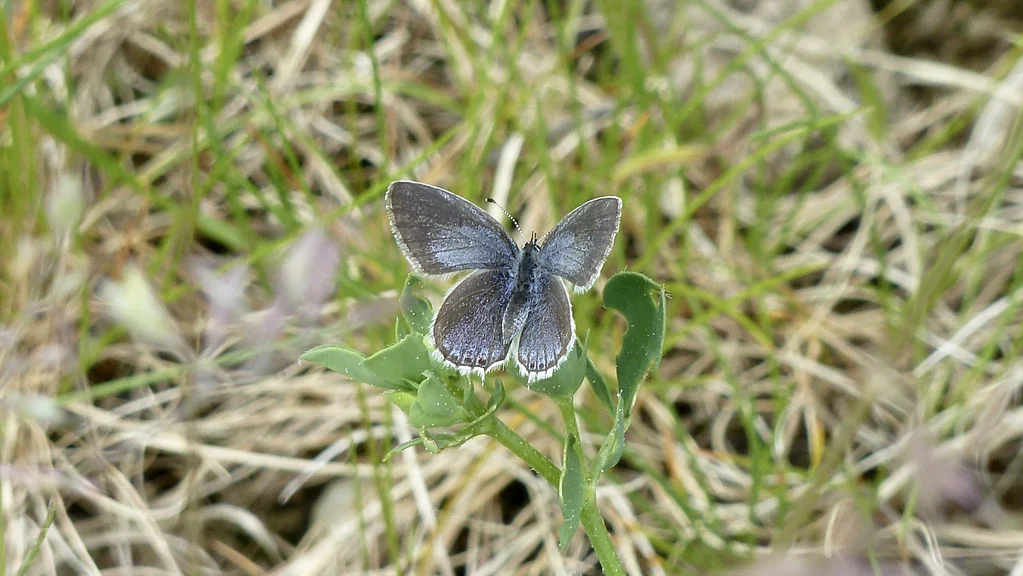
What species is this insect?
Cupido argiades (also Elkalyce argiades)
